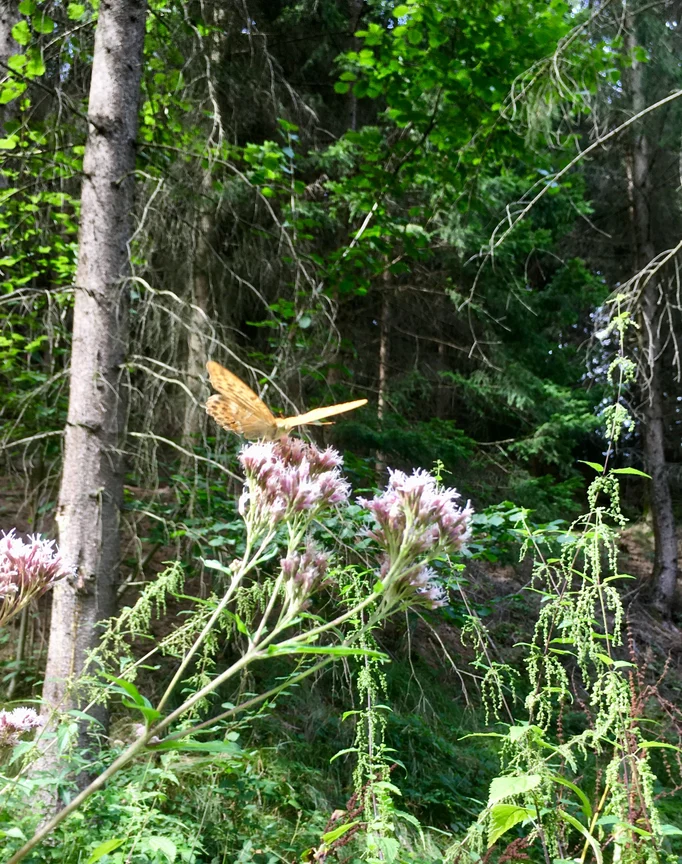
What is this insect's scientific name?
Argynnis paphia
